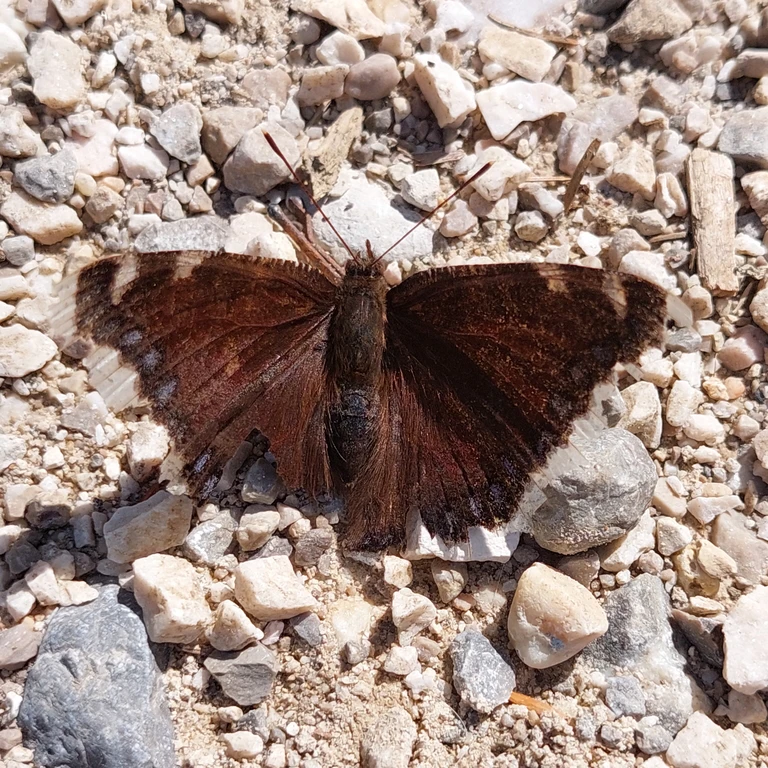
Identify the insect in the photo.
Nymphalis antiopa
